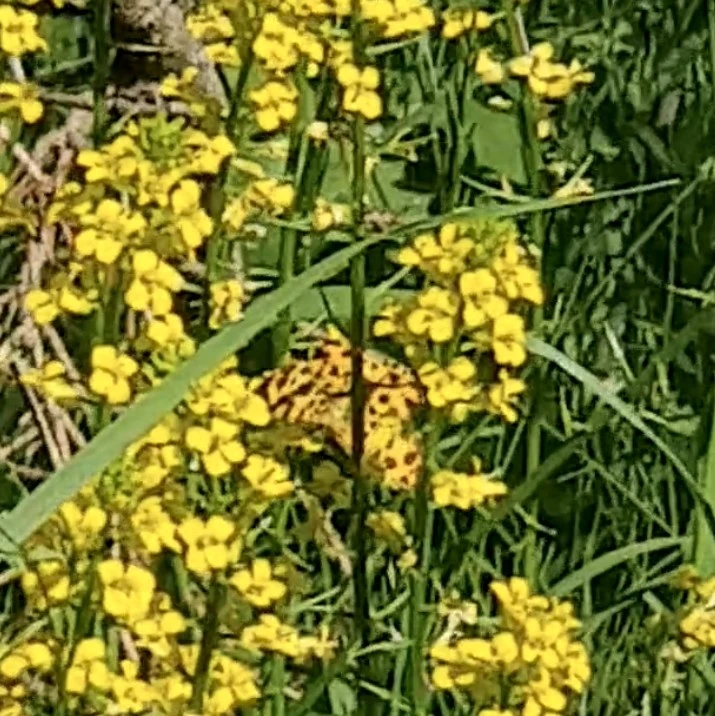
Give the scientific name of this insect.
Pseudopanthera macularia
